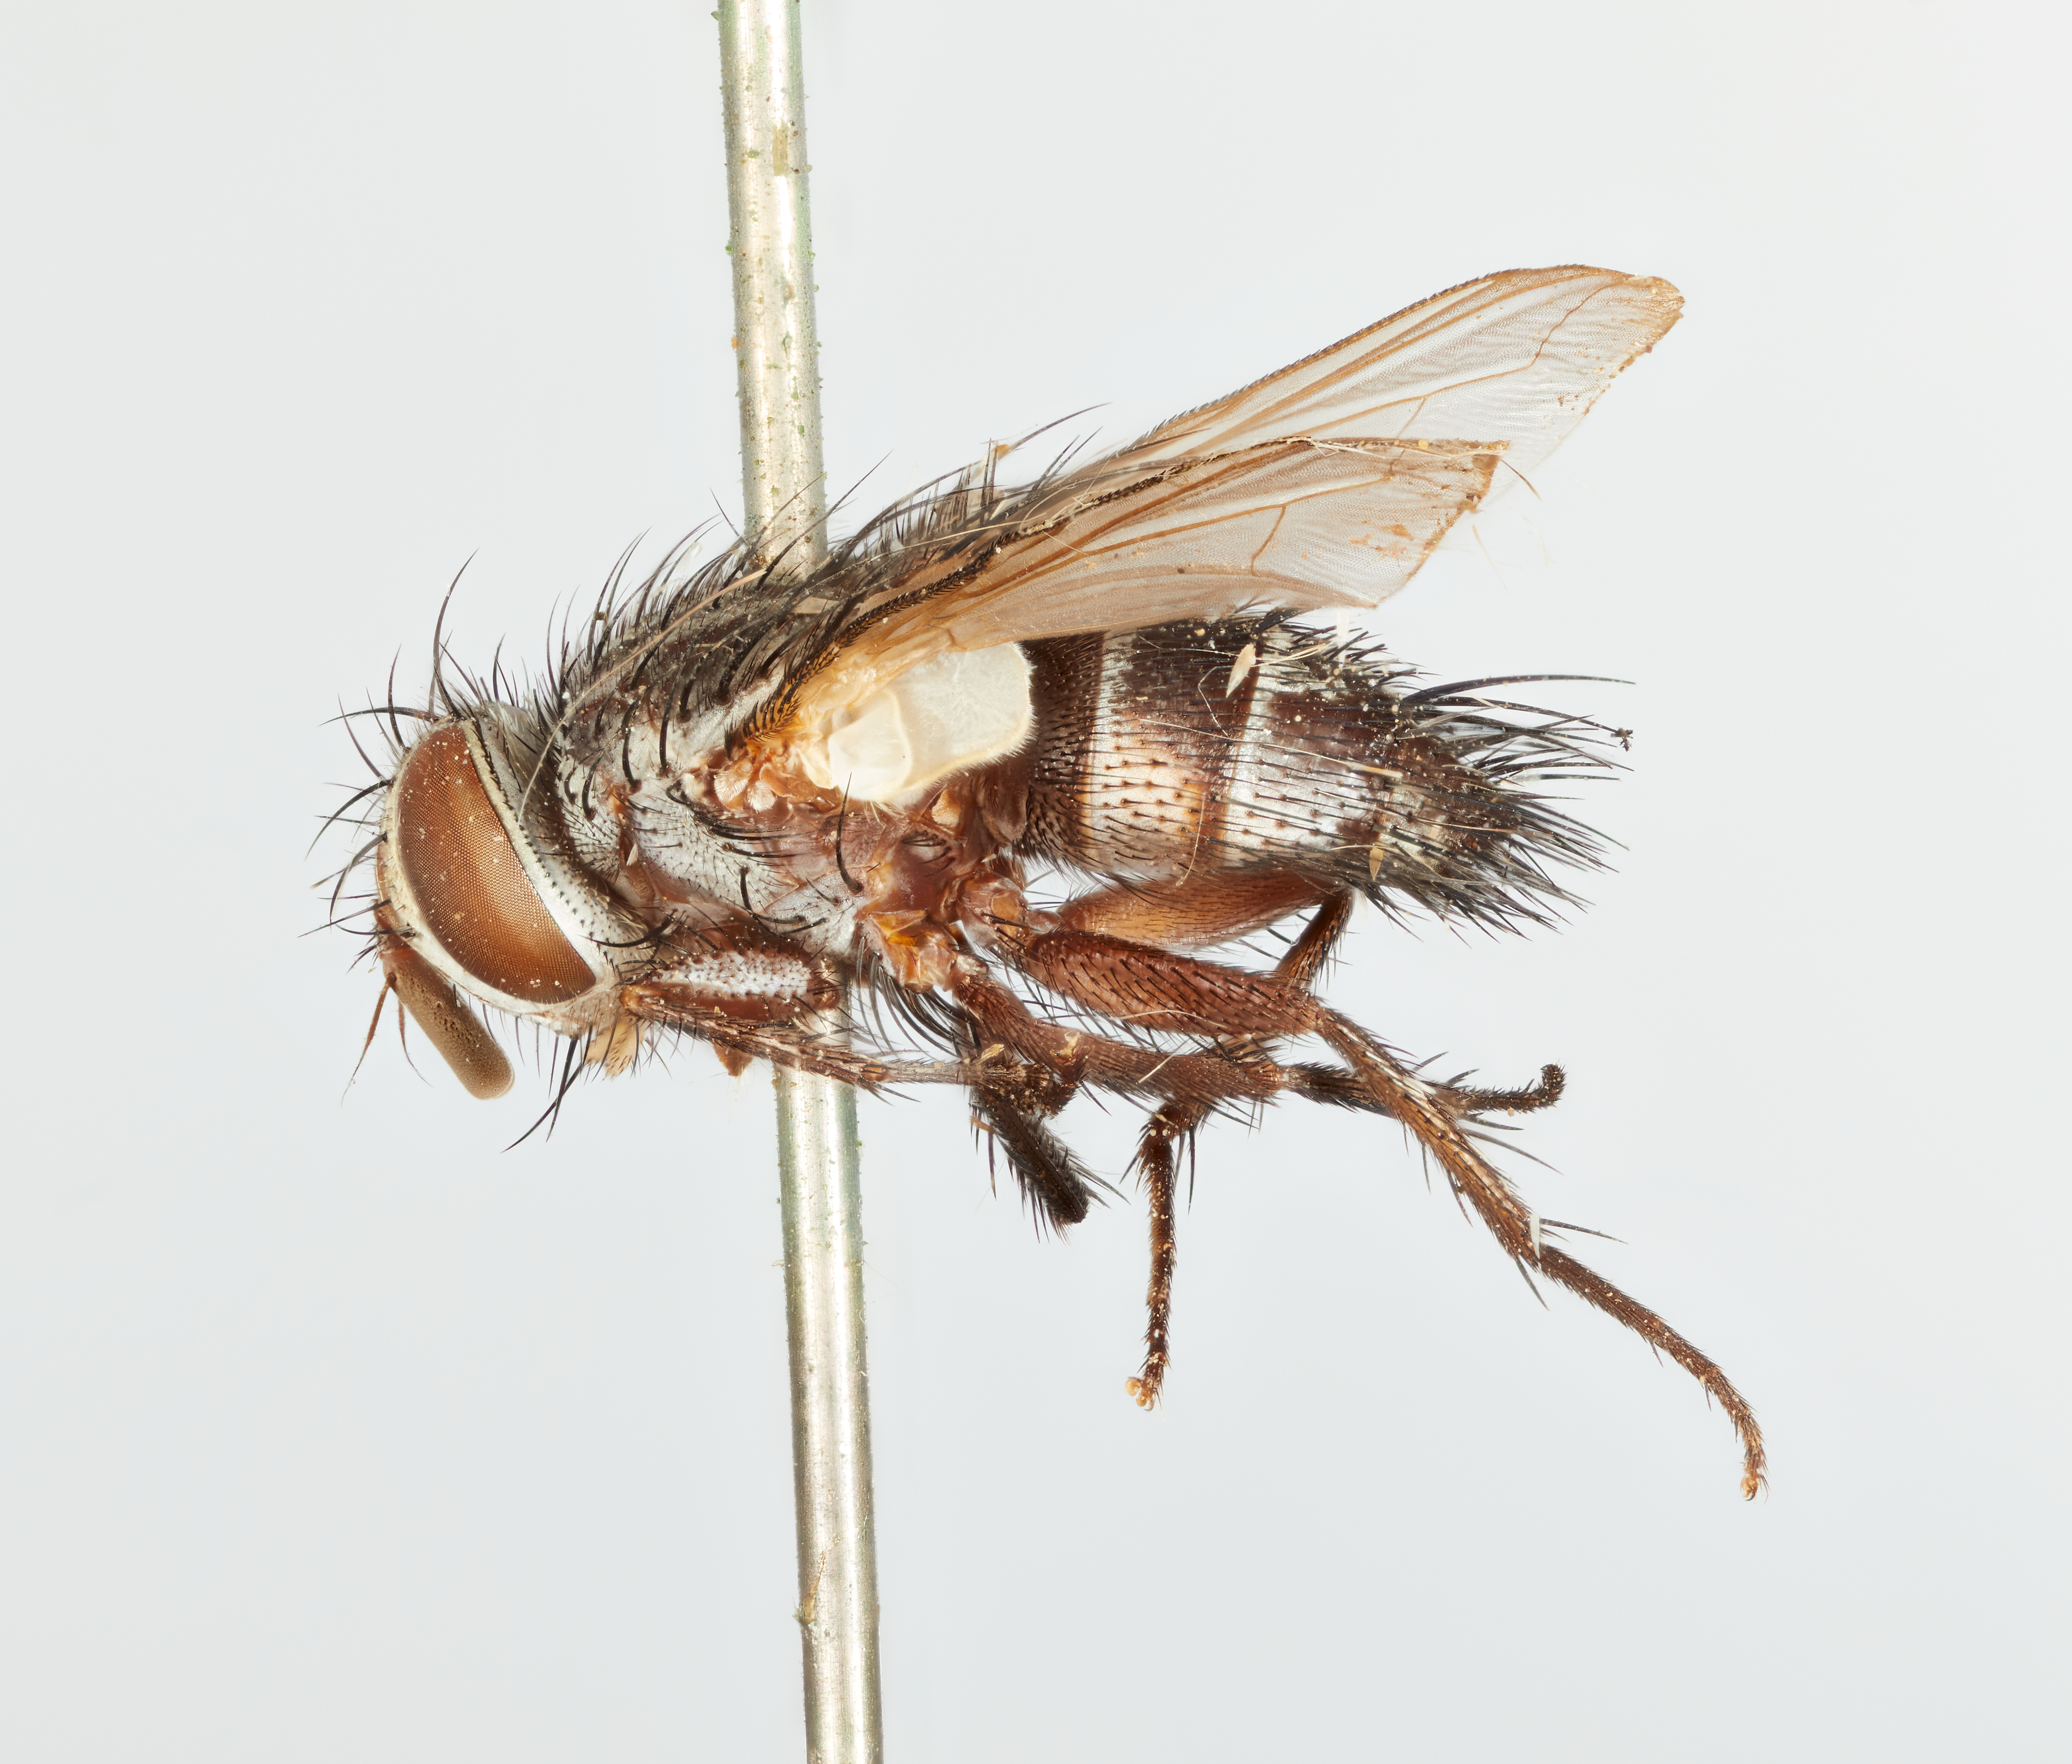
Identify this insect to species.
Exorista lobeliae
